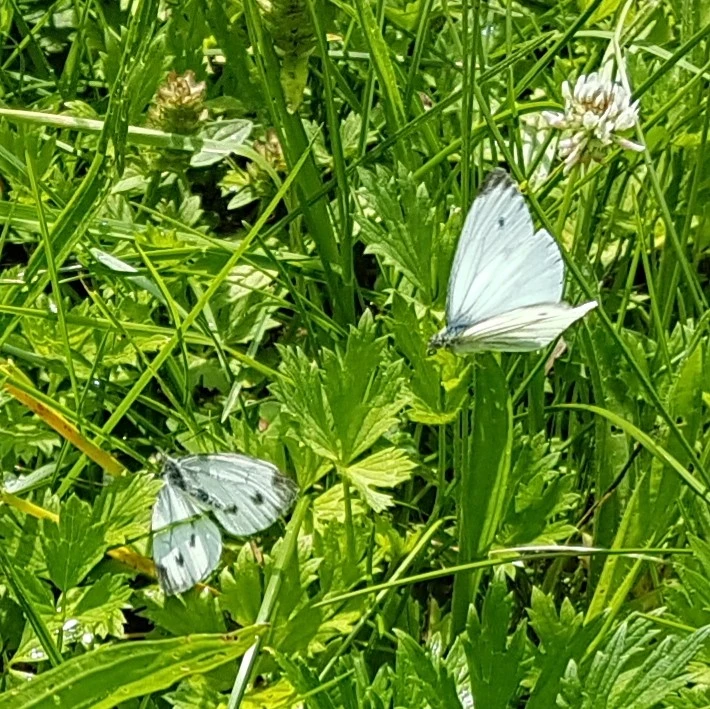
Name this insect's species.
Pieris napi
